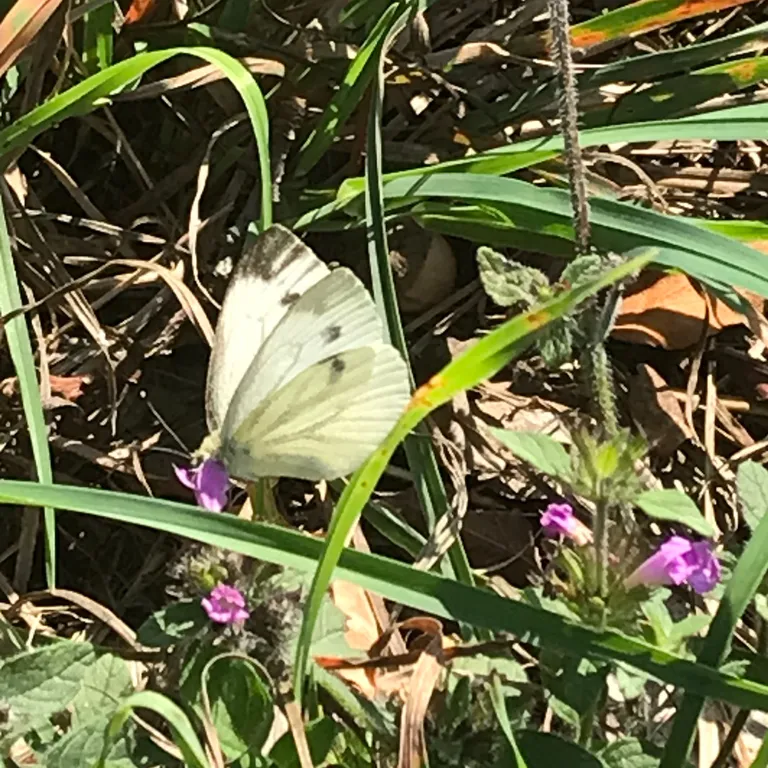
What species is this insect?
Pieris napi
